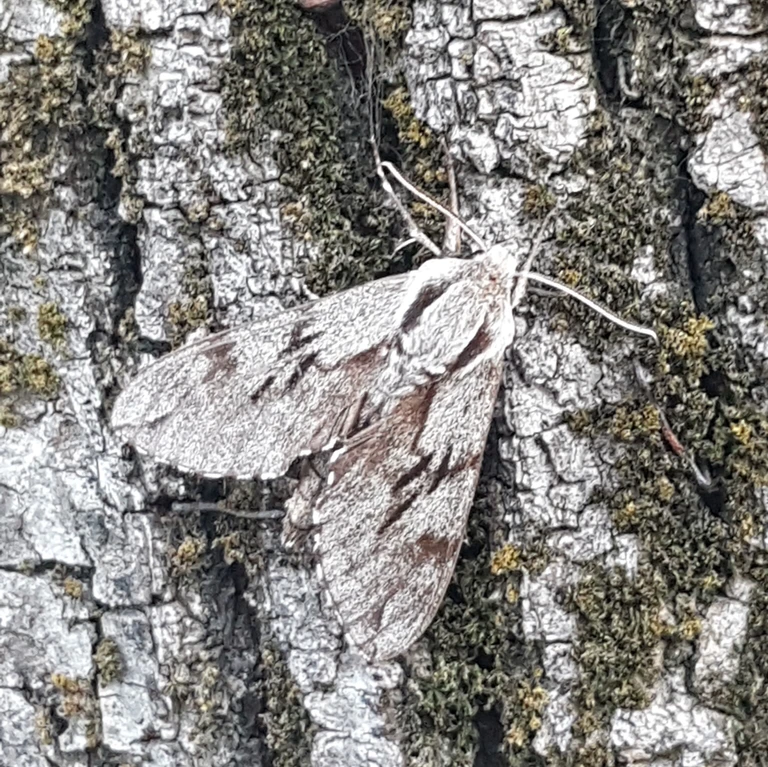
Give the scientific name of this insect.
Sphinx pinastri
